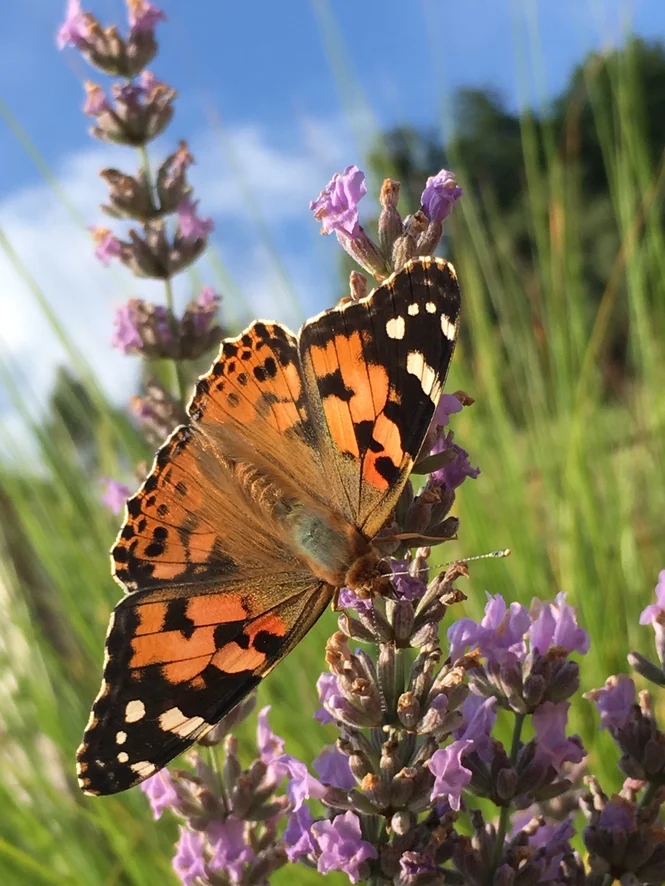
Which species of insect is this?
Vanessa cardui
